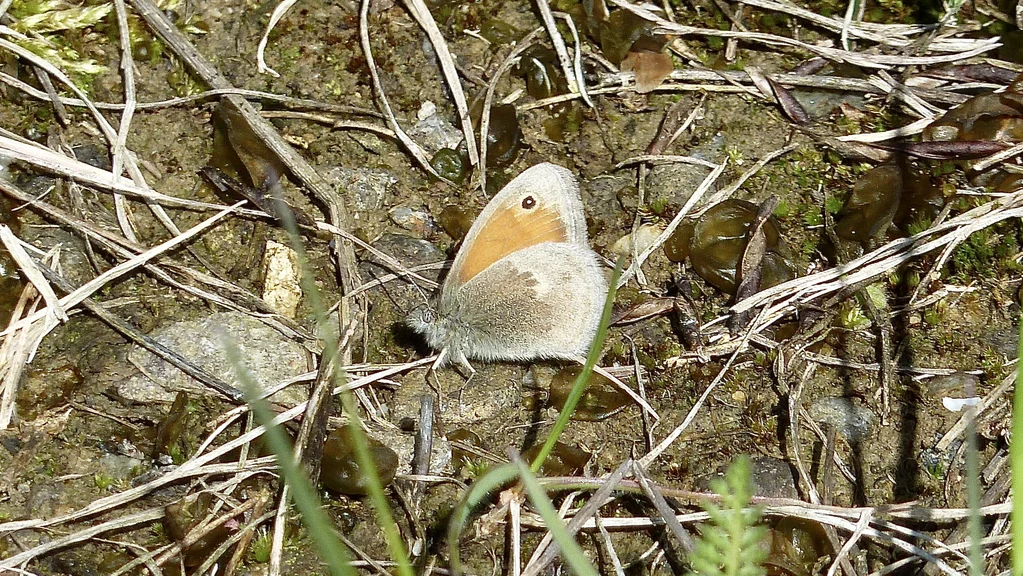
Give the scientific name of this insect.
Coenonympha pamphilus
